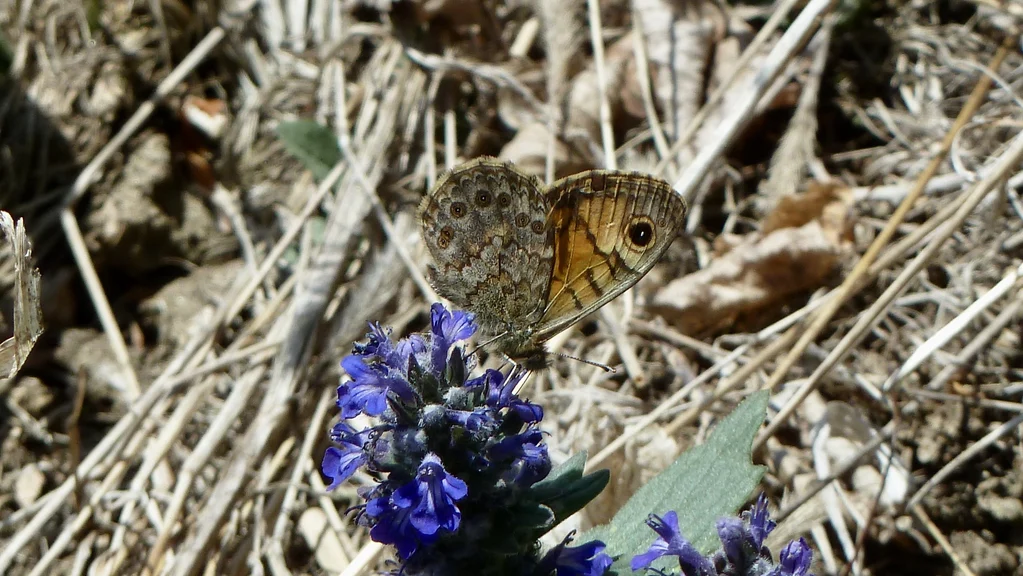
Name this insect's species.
Lasiommata megera (also Pararge megera)
